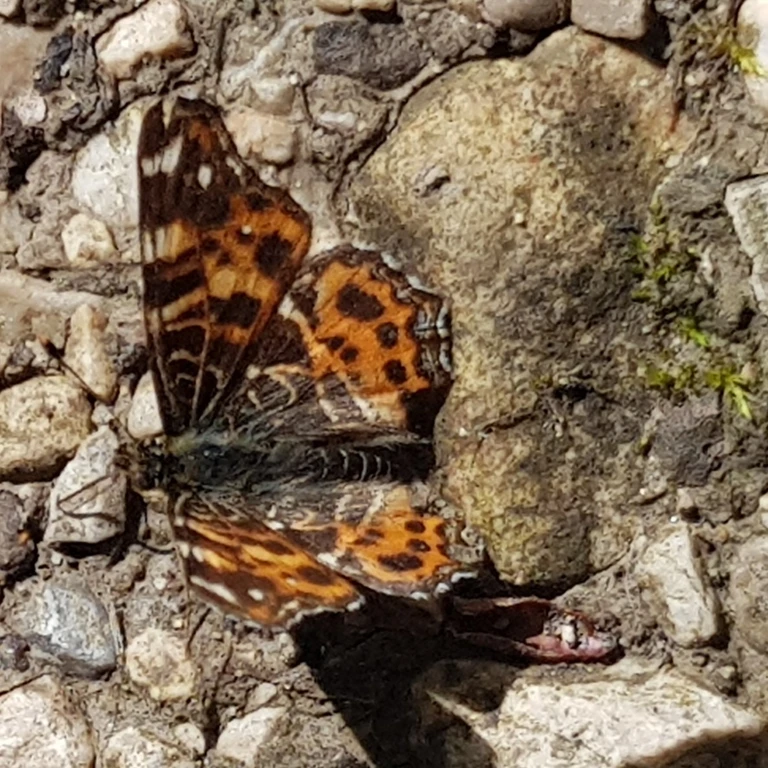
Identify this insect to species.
Araschnia levana
